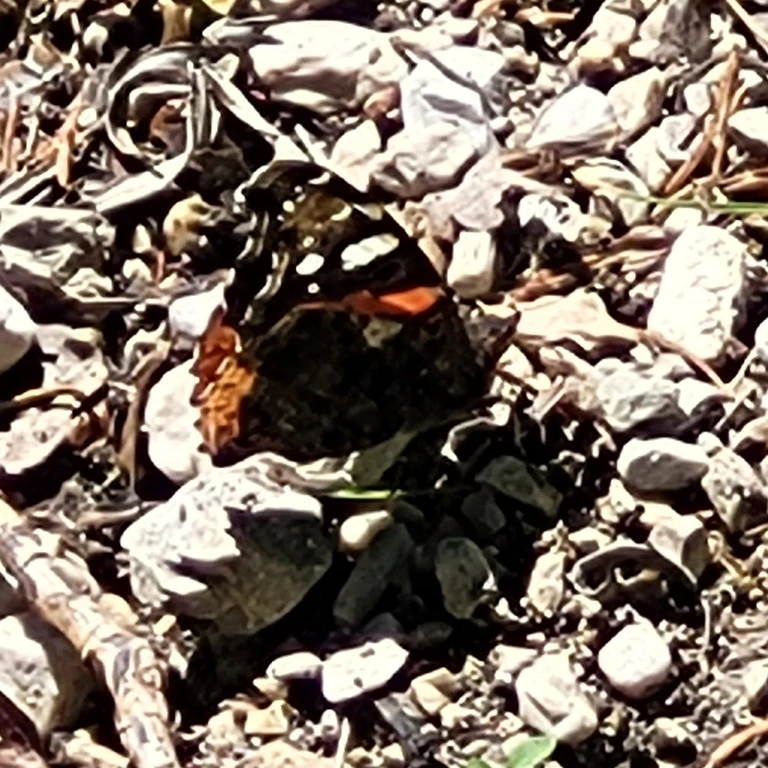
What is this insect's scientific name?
Vanessa atalanta
